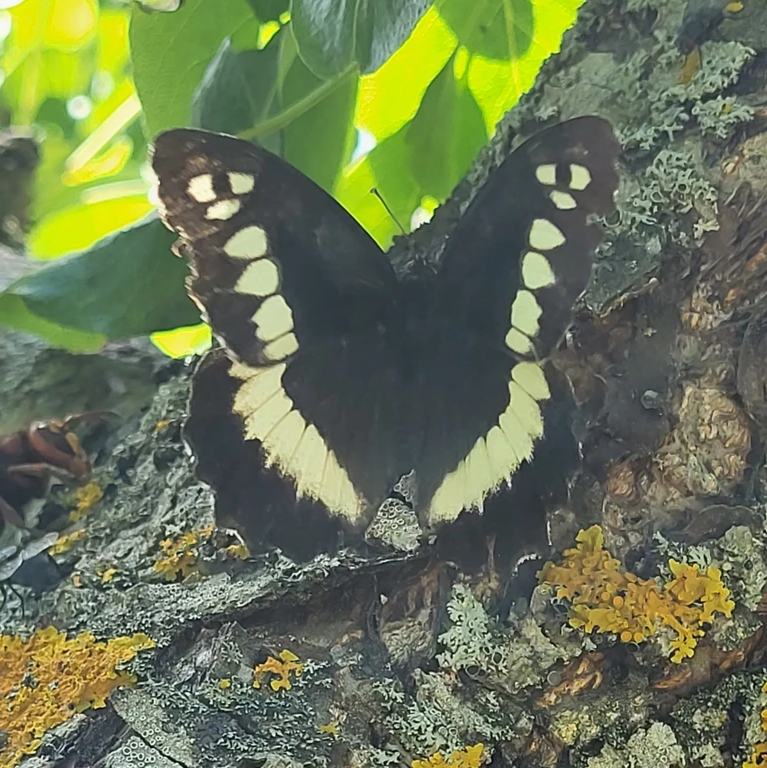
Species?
Brintesia circe
